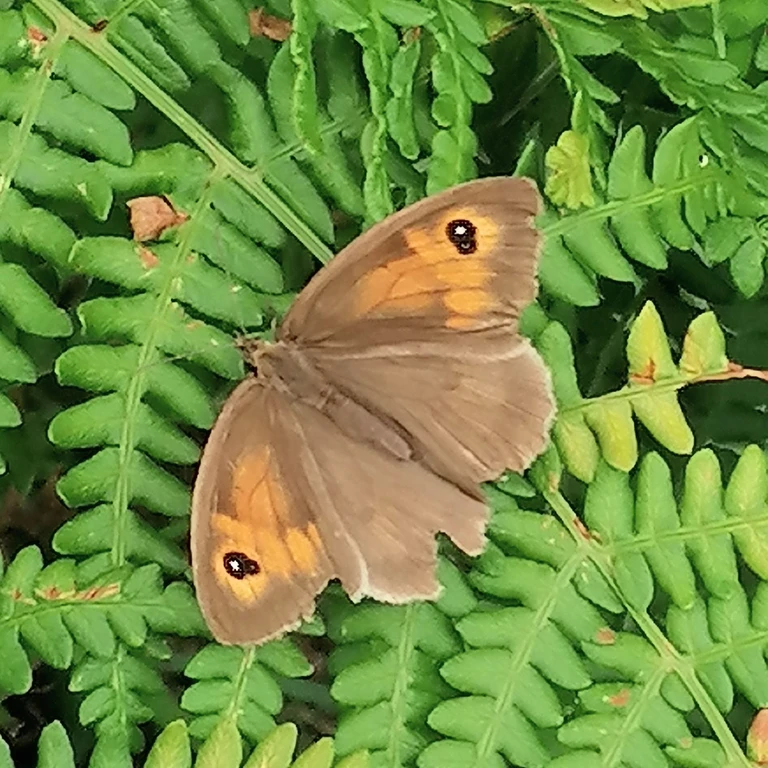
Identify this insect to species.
Maniola jurtina
